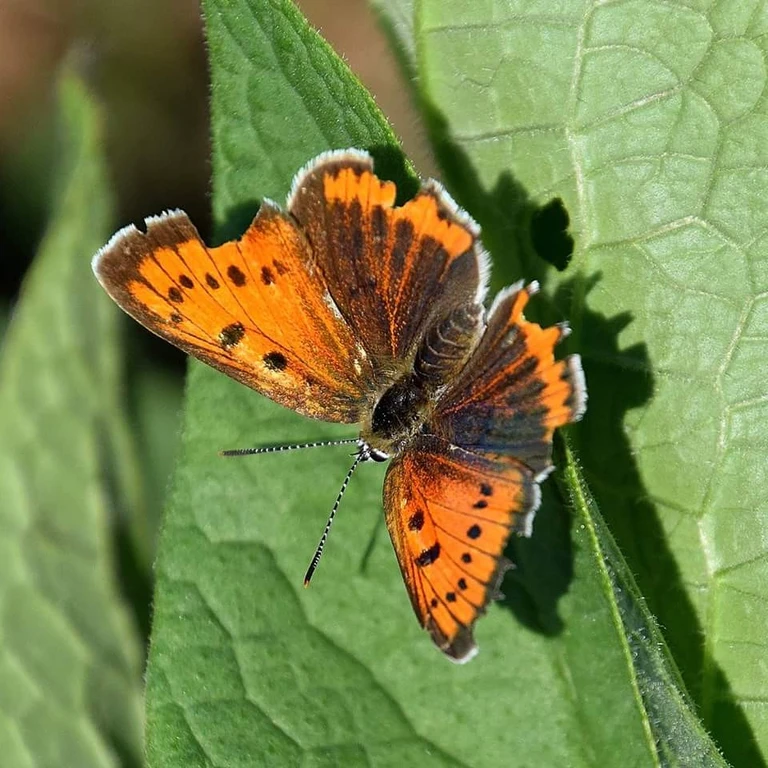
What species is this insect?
Lycaena dispar
